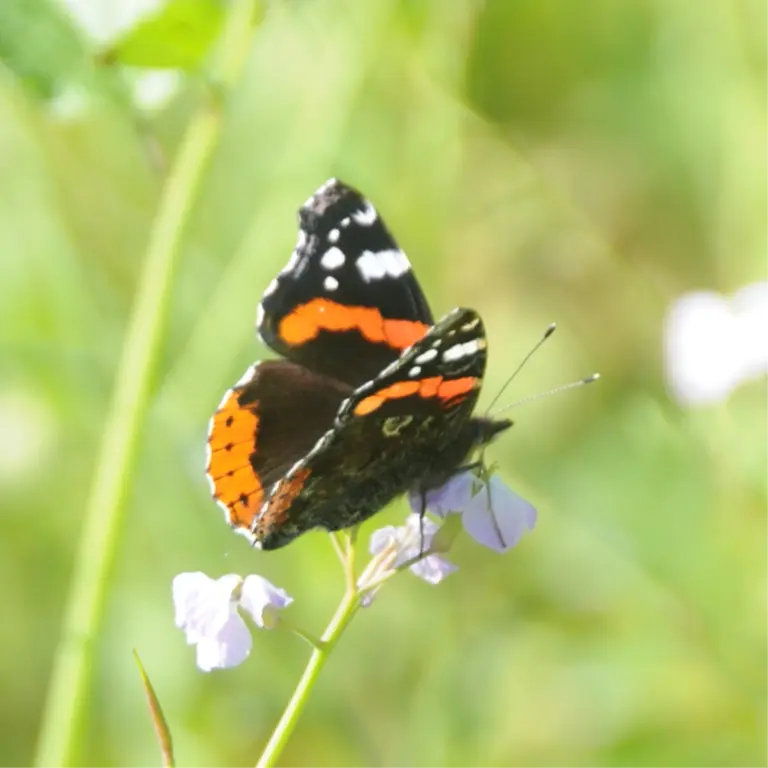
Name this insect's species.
Vanessa atalanta
